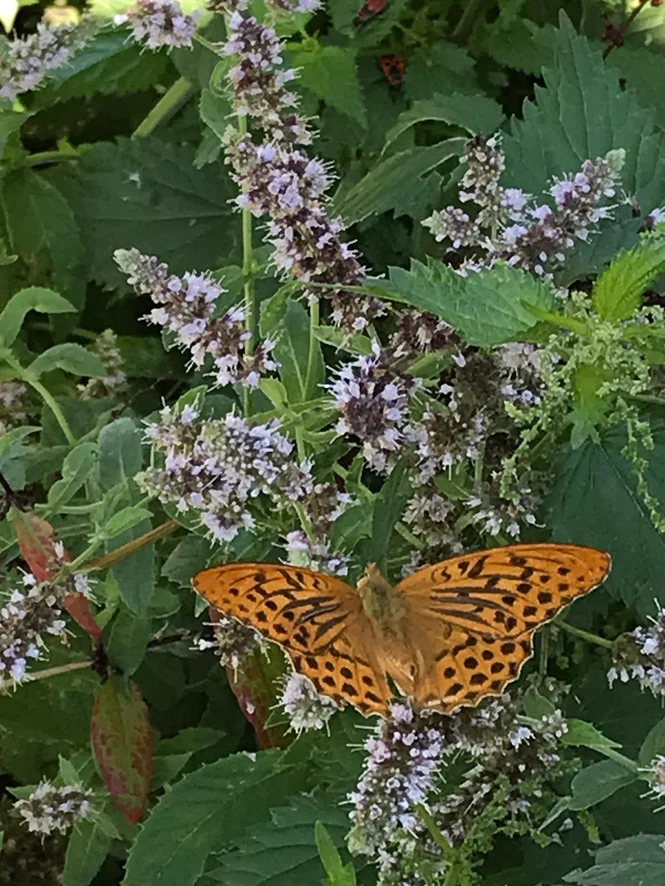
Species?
Argynnis paphia
